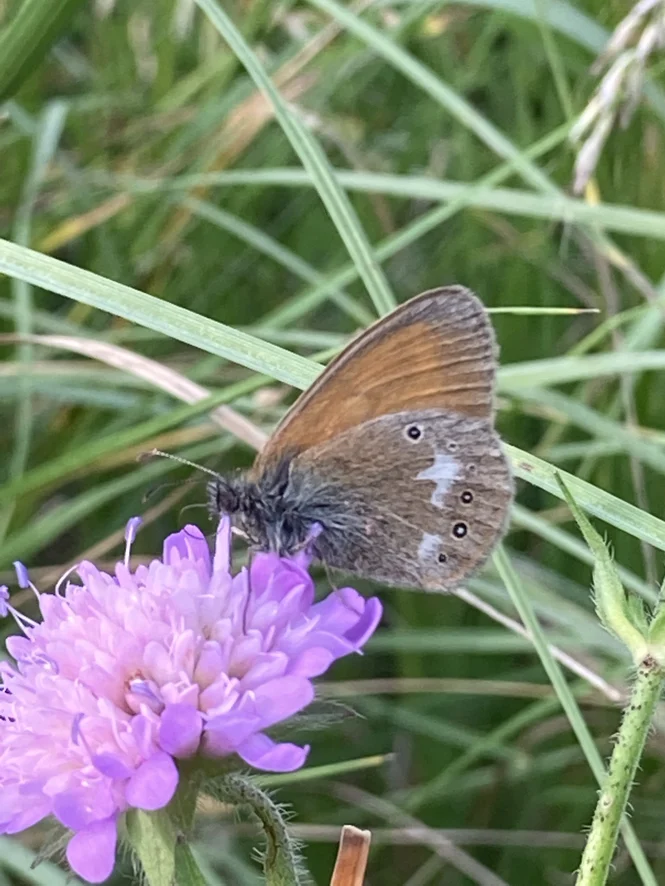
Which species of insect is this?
Coenonympha glycerion (also Coenonympha iphis)
